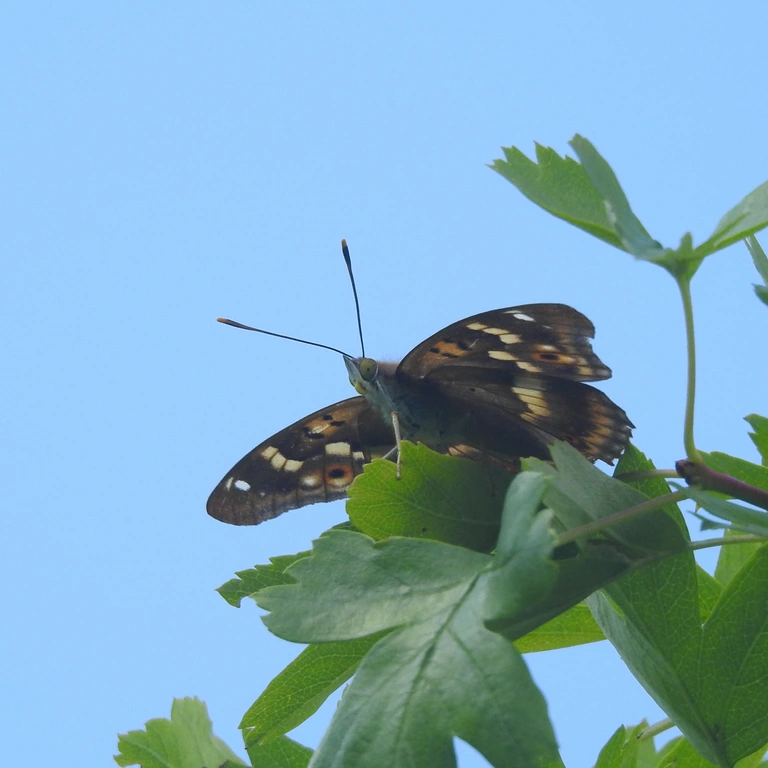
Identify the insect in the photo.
Apatura ilia
